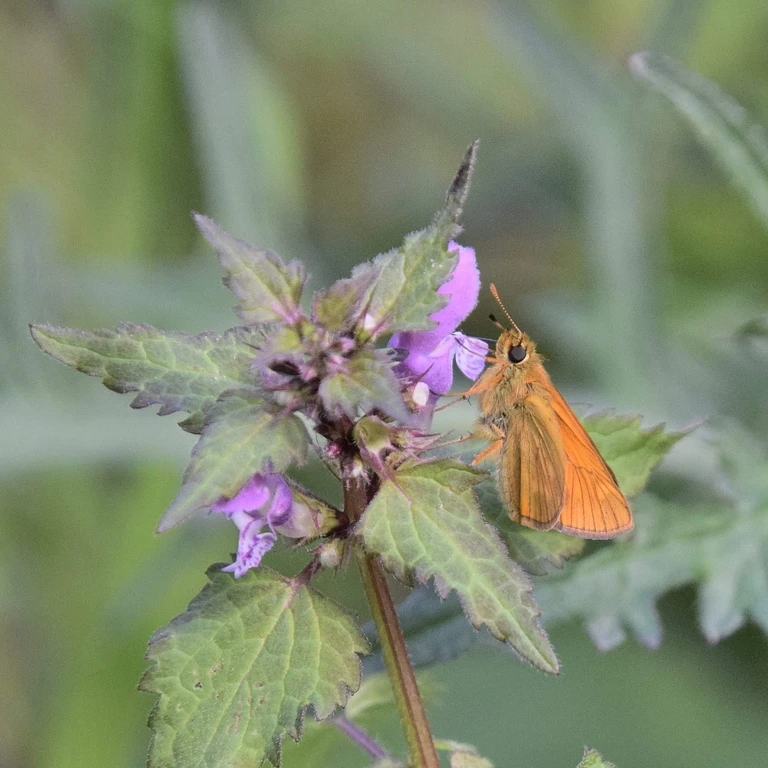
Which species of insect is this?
Ochlodes sylvanus (also Ochlodes venata)
